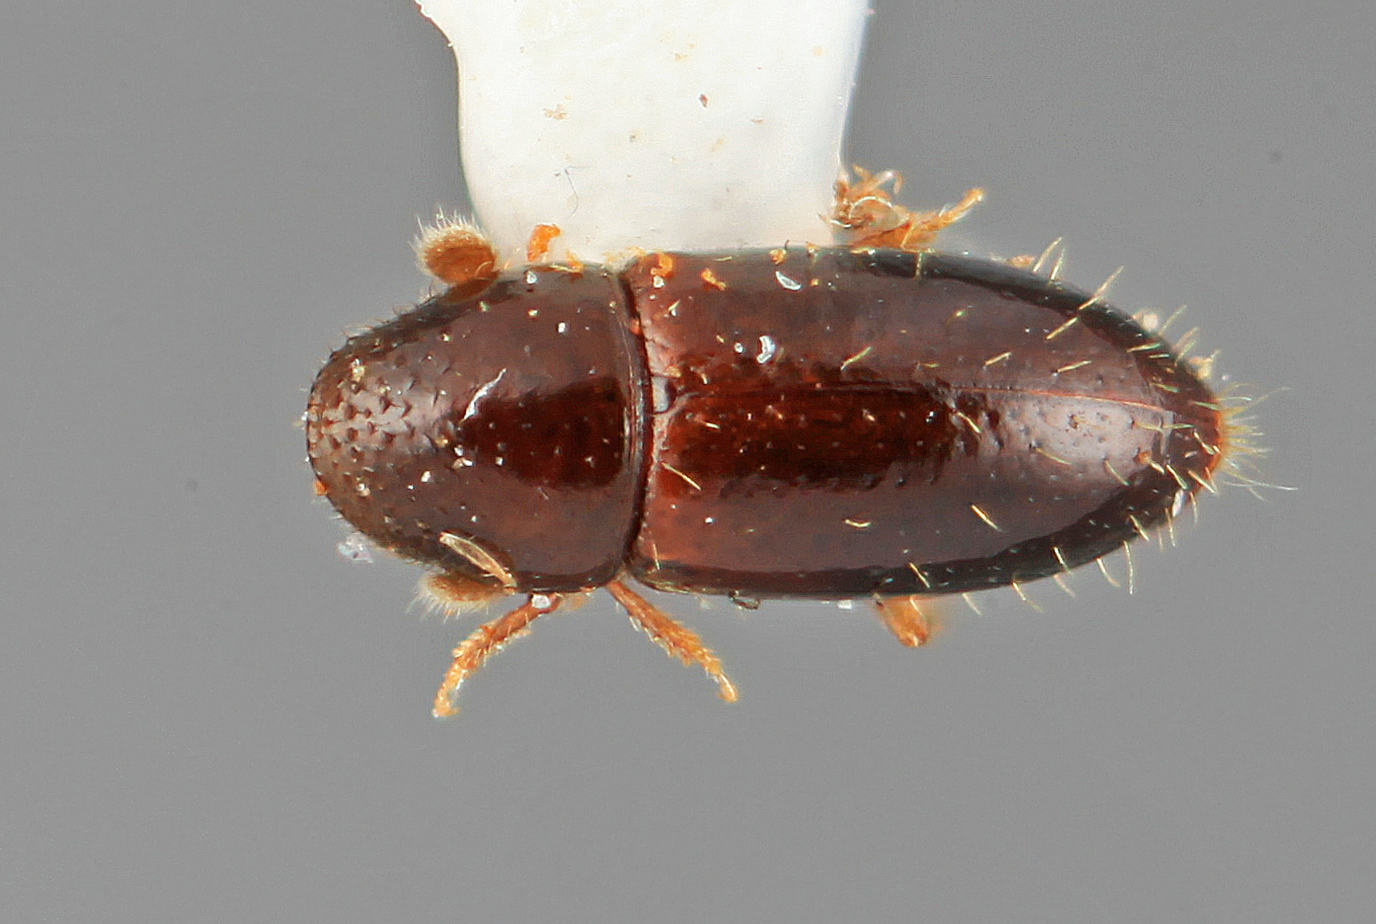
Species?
Araptus kirkendalli
